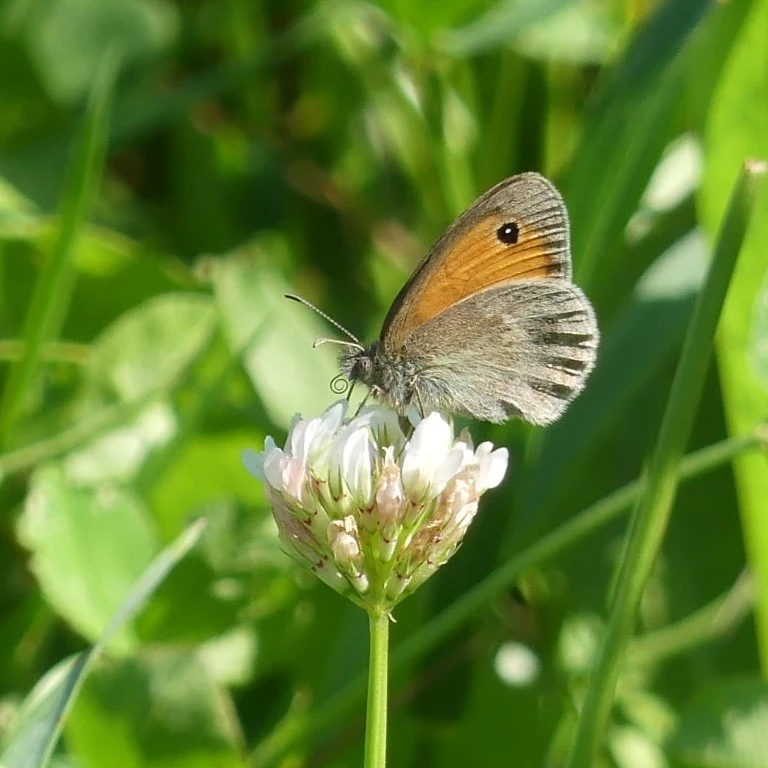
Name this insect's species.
Coenonympha pamphilus
